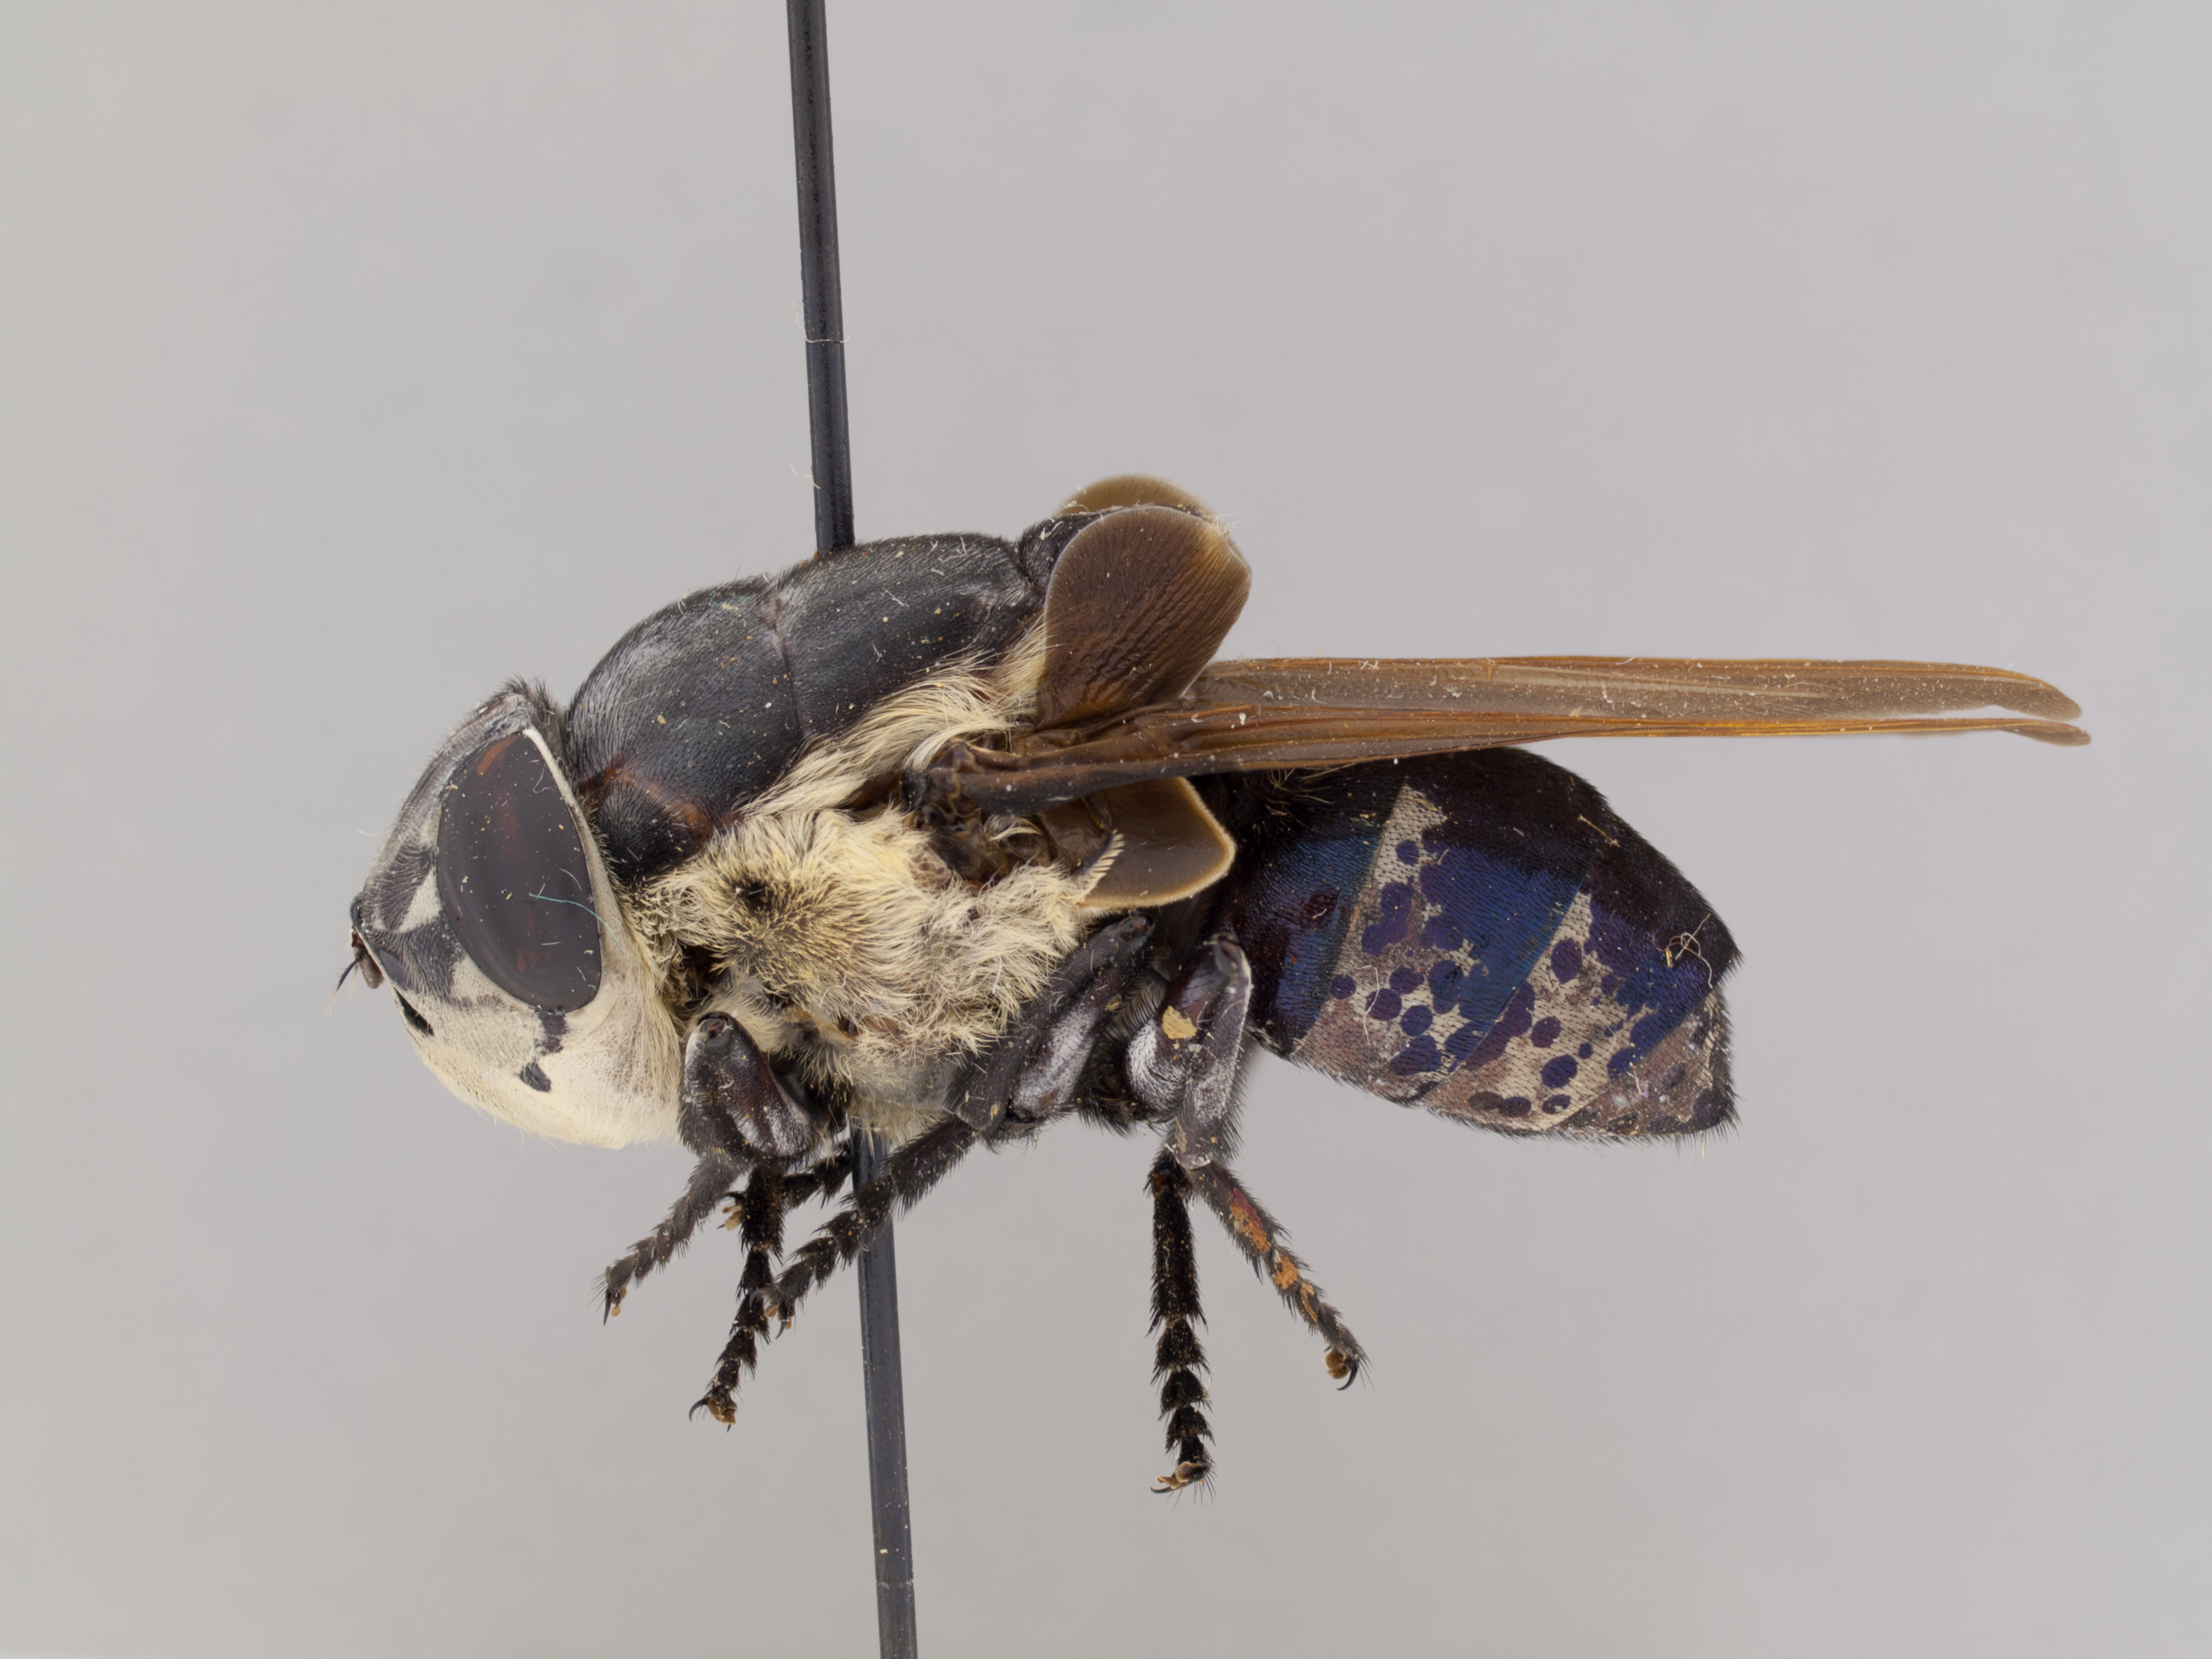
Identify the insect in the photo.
Cuterebra lepusculi
